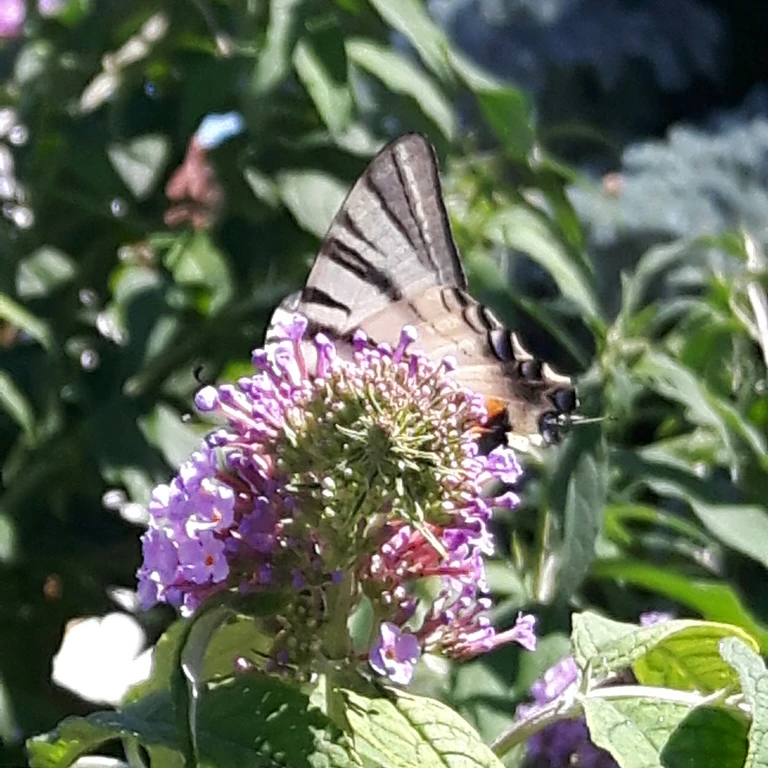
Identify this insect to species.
Iphiclides podalirius
